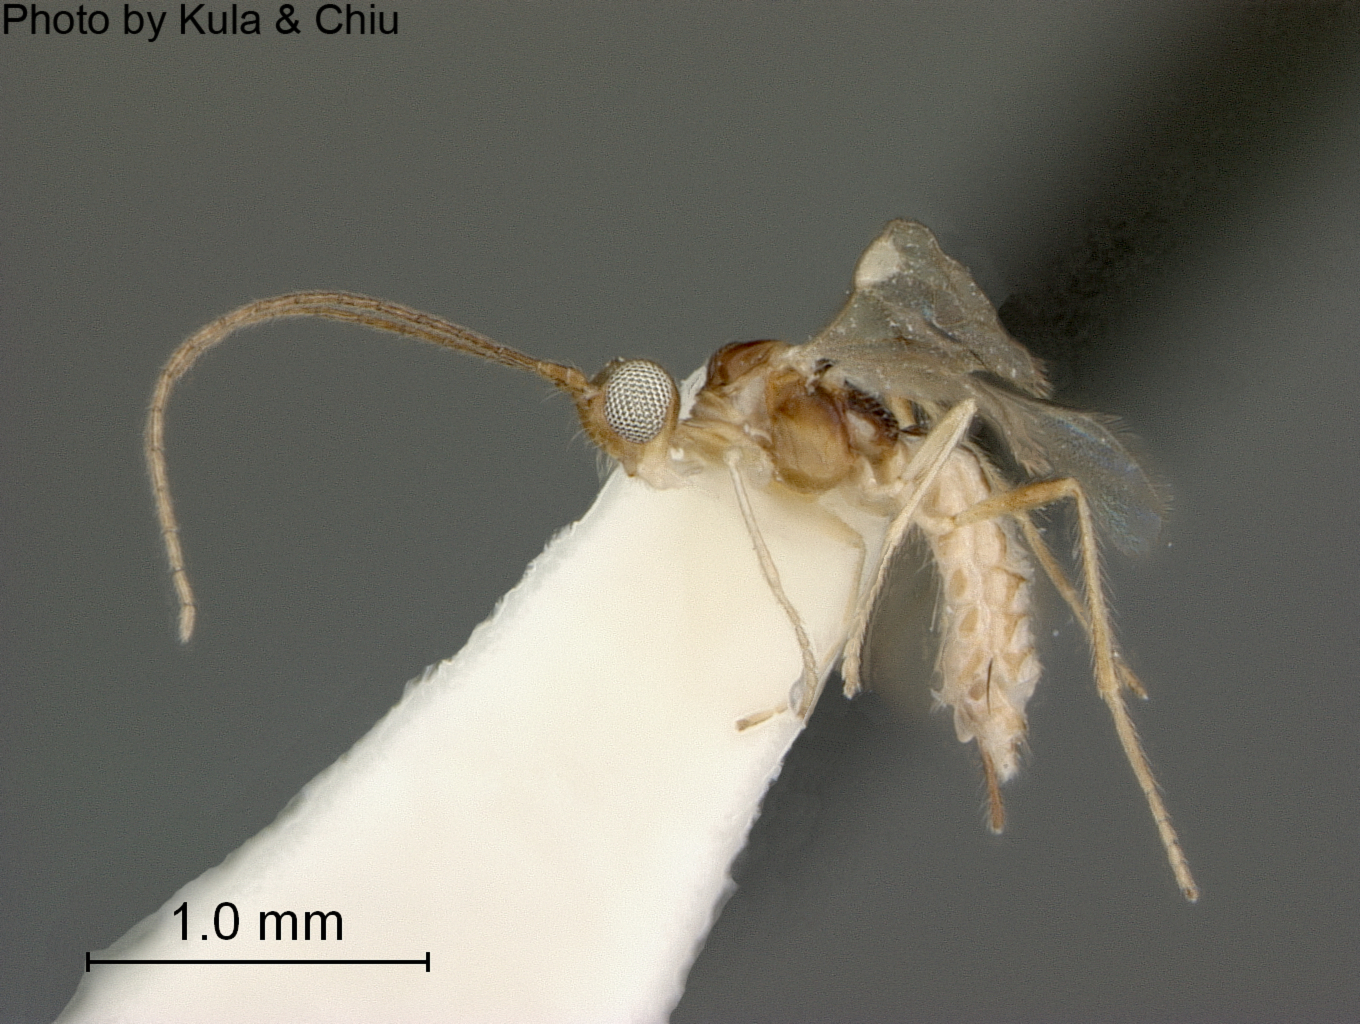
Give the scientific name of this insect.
Allobracon gahani
